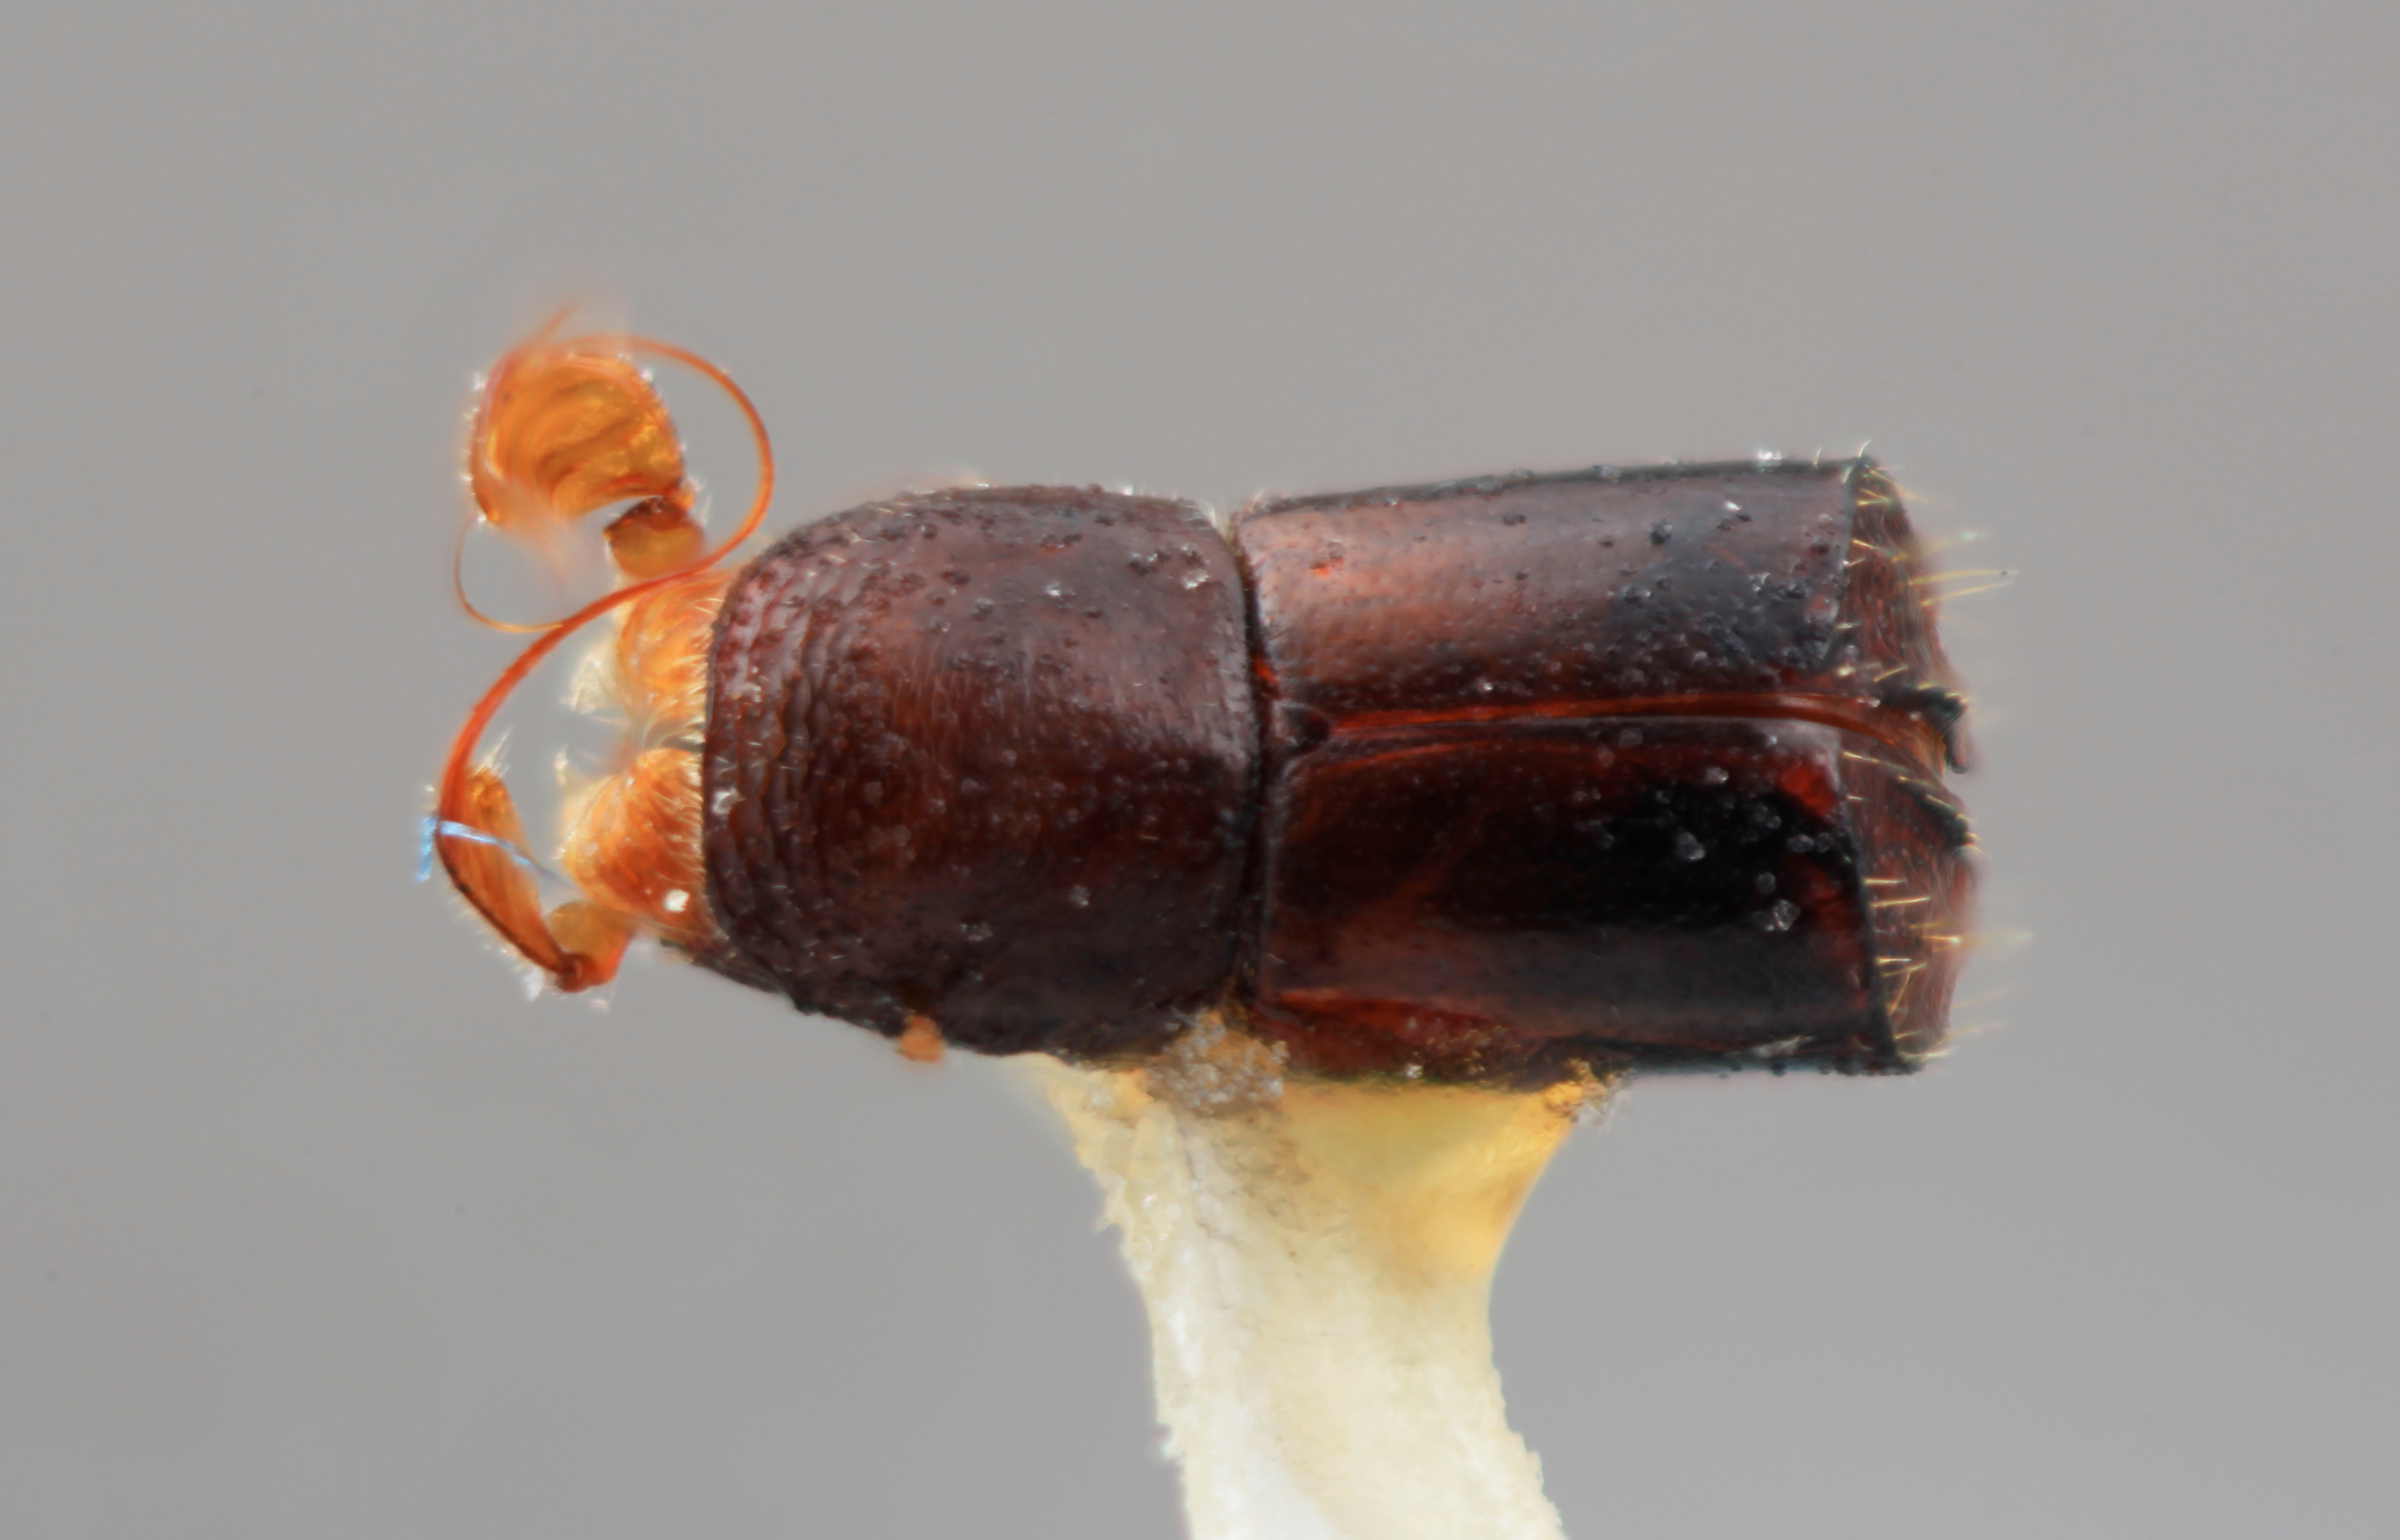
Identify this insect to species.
Corthylus cirritus
